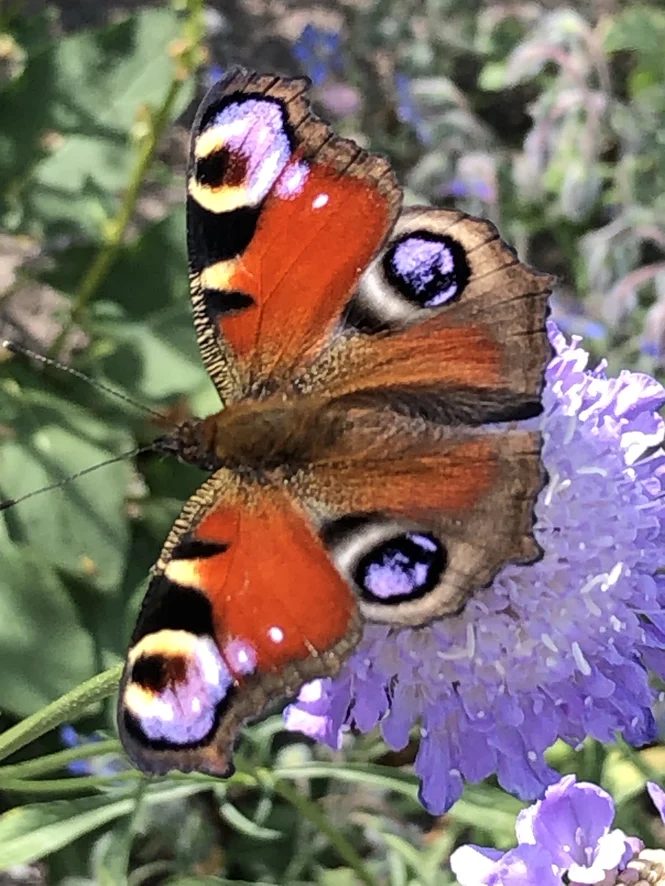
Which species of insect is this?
Aglais io
